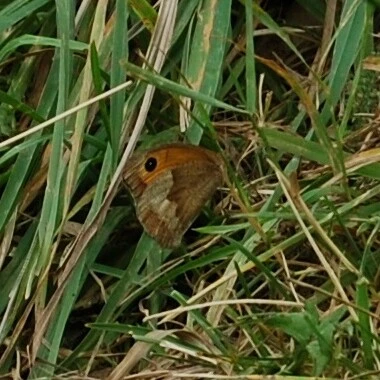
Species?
Maniola jurtina
